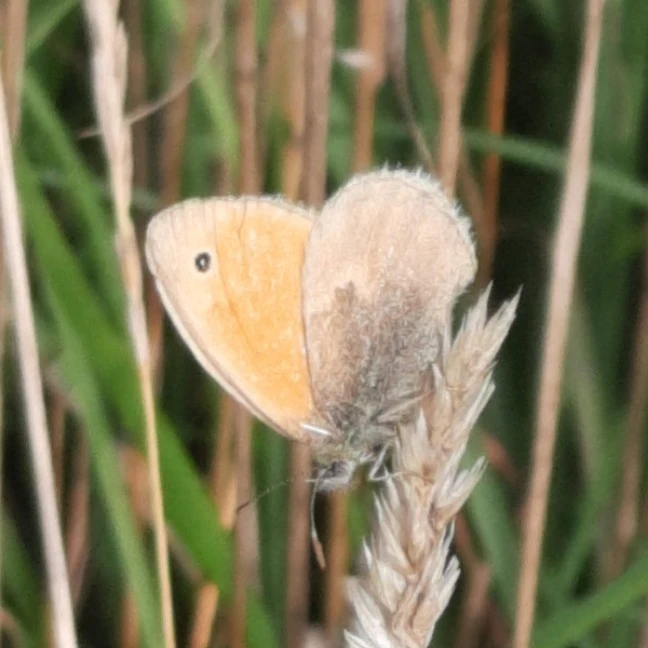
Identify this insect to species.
Coenonympha pamphilus
